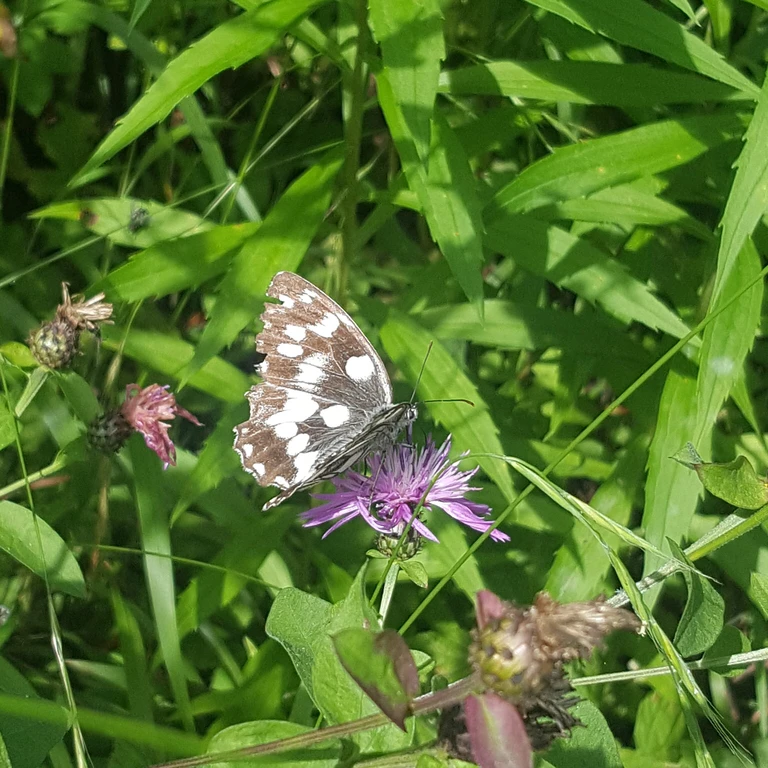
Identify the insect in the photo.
Melanargia galathea
